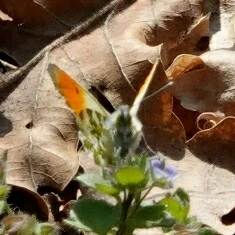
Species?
Anthocharis cardamines
